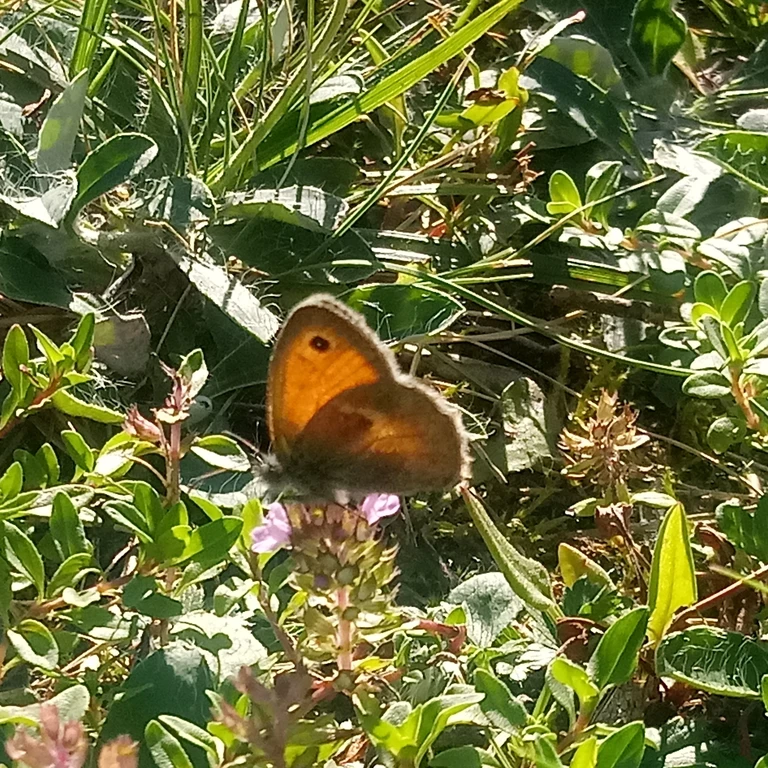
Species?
Coenonympha pamphilus
